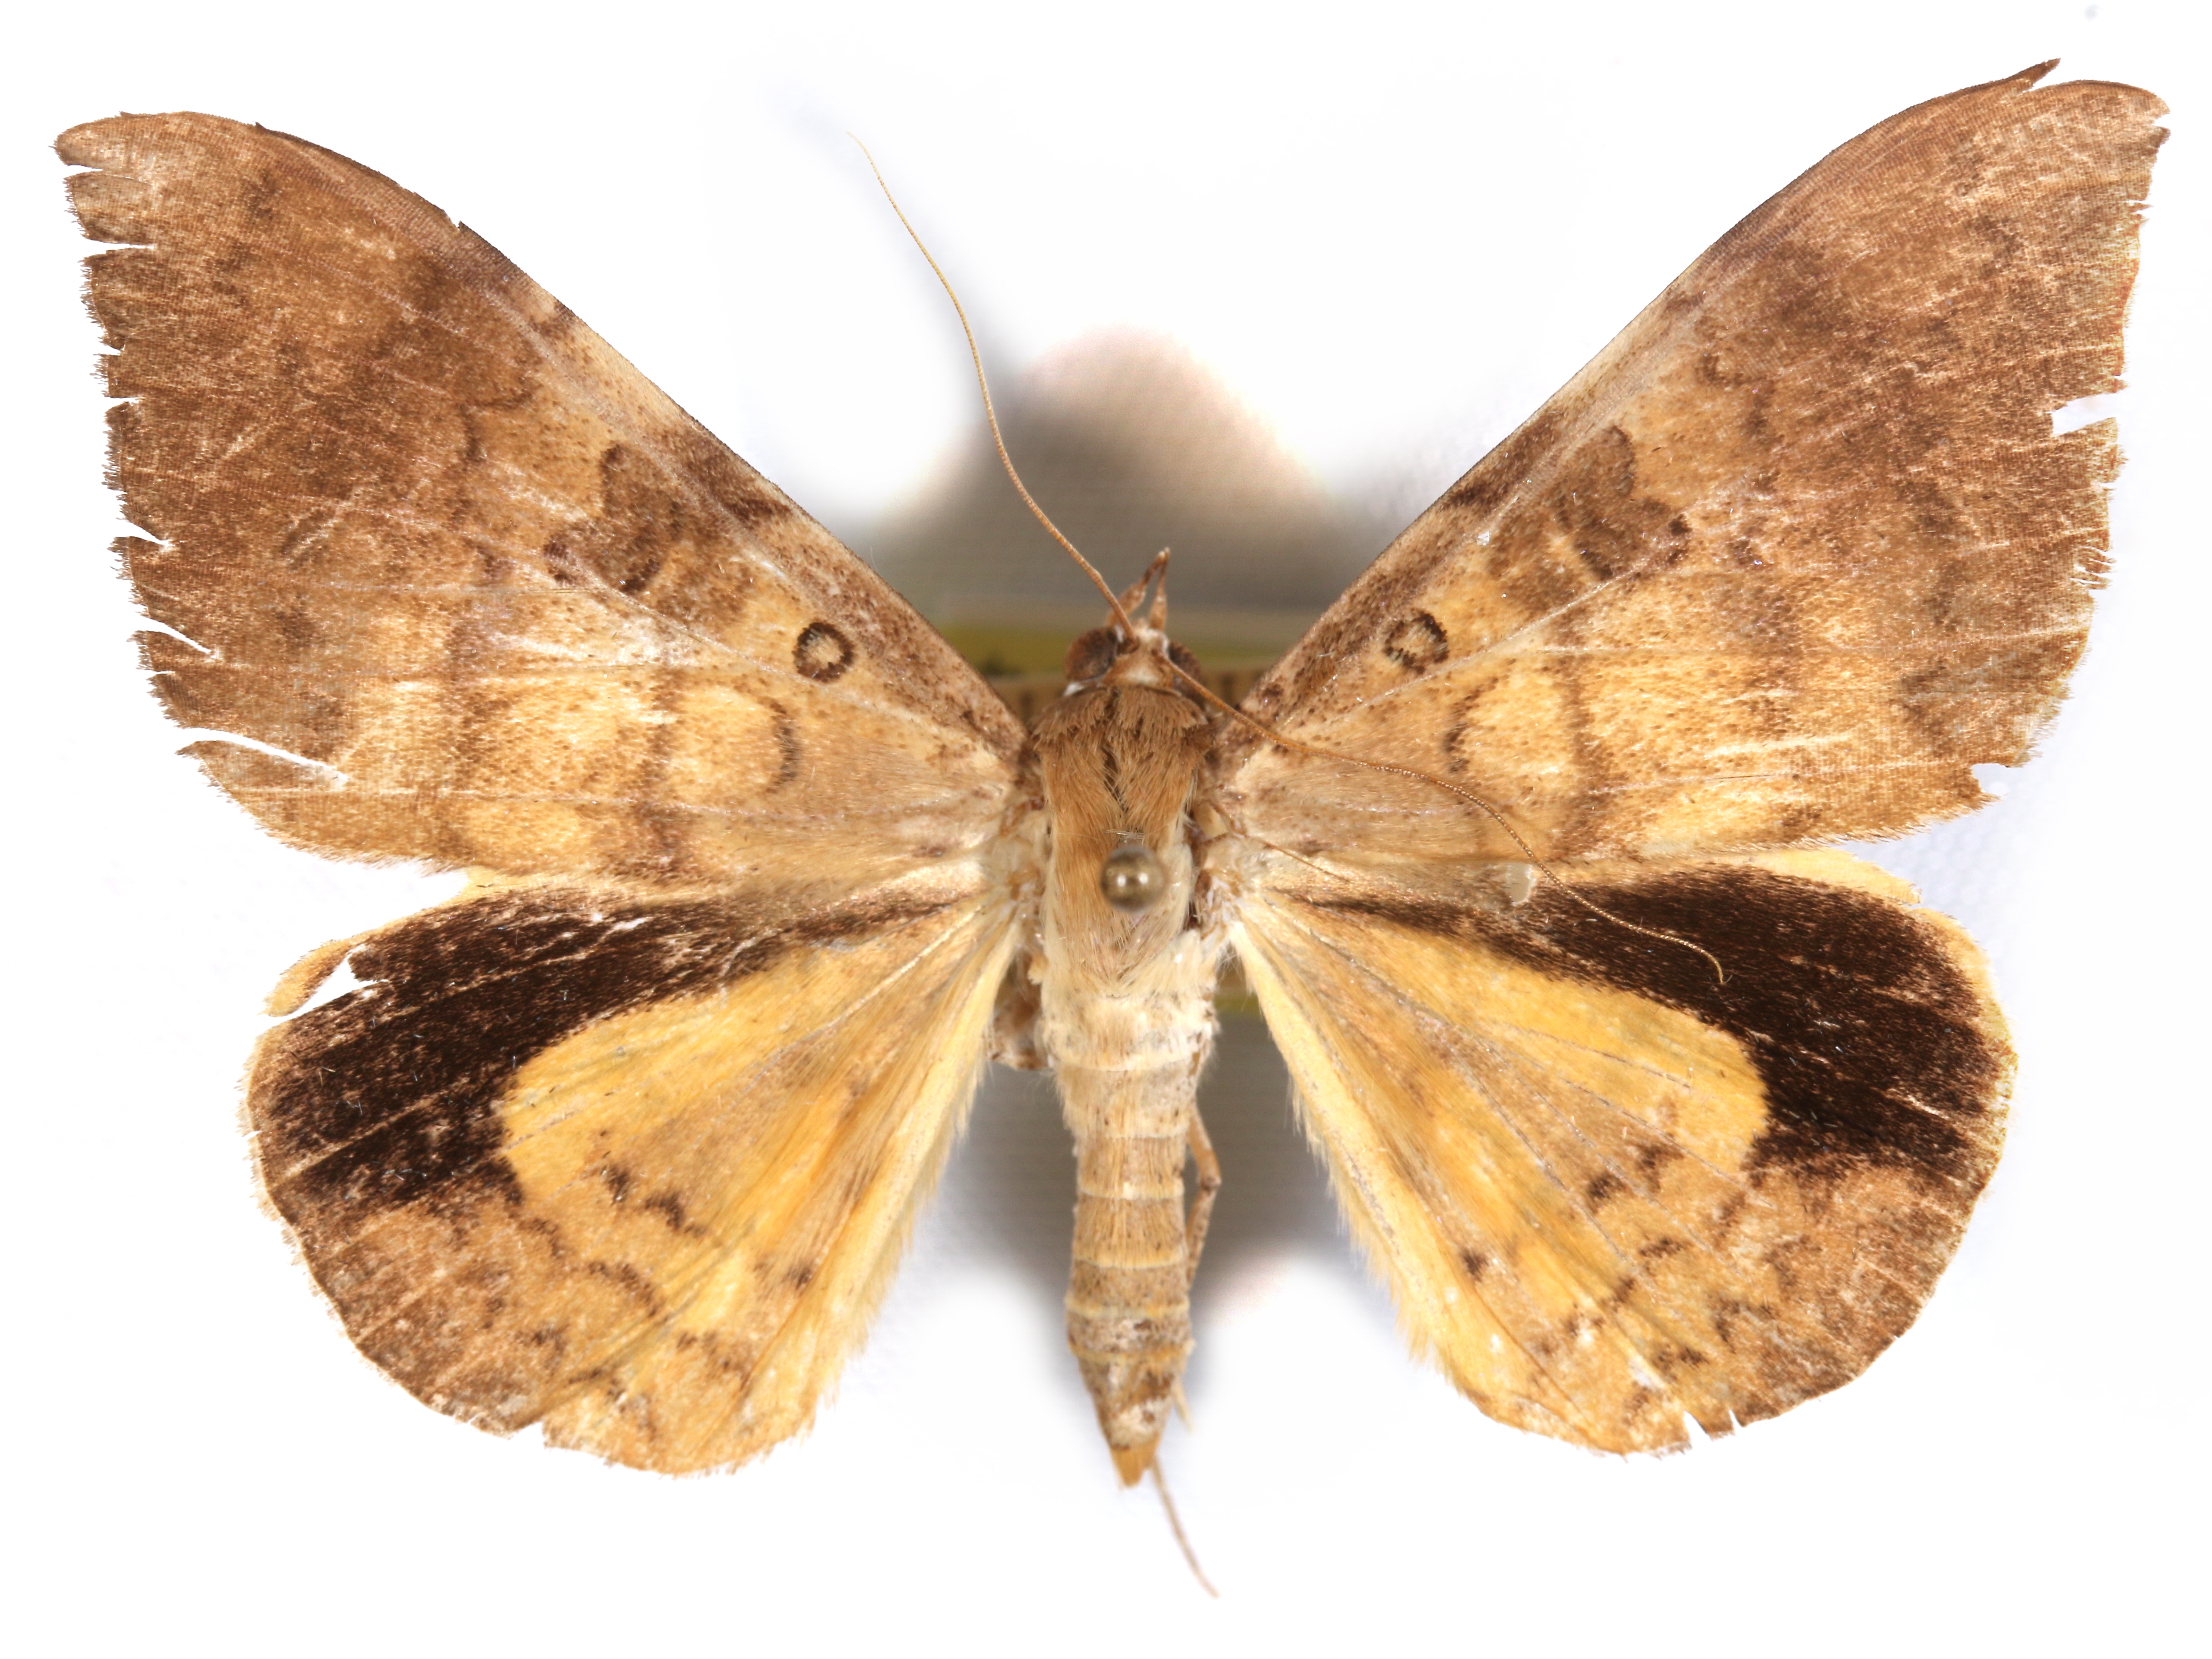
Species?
Oxyodes scrobiculata
